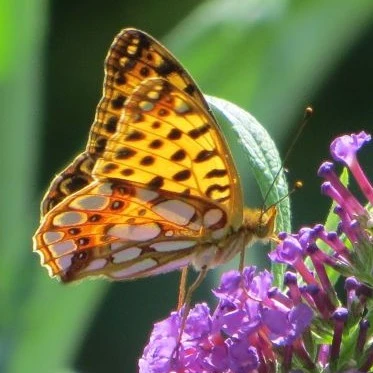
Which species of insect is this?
Issoria lathonia
